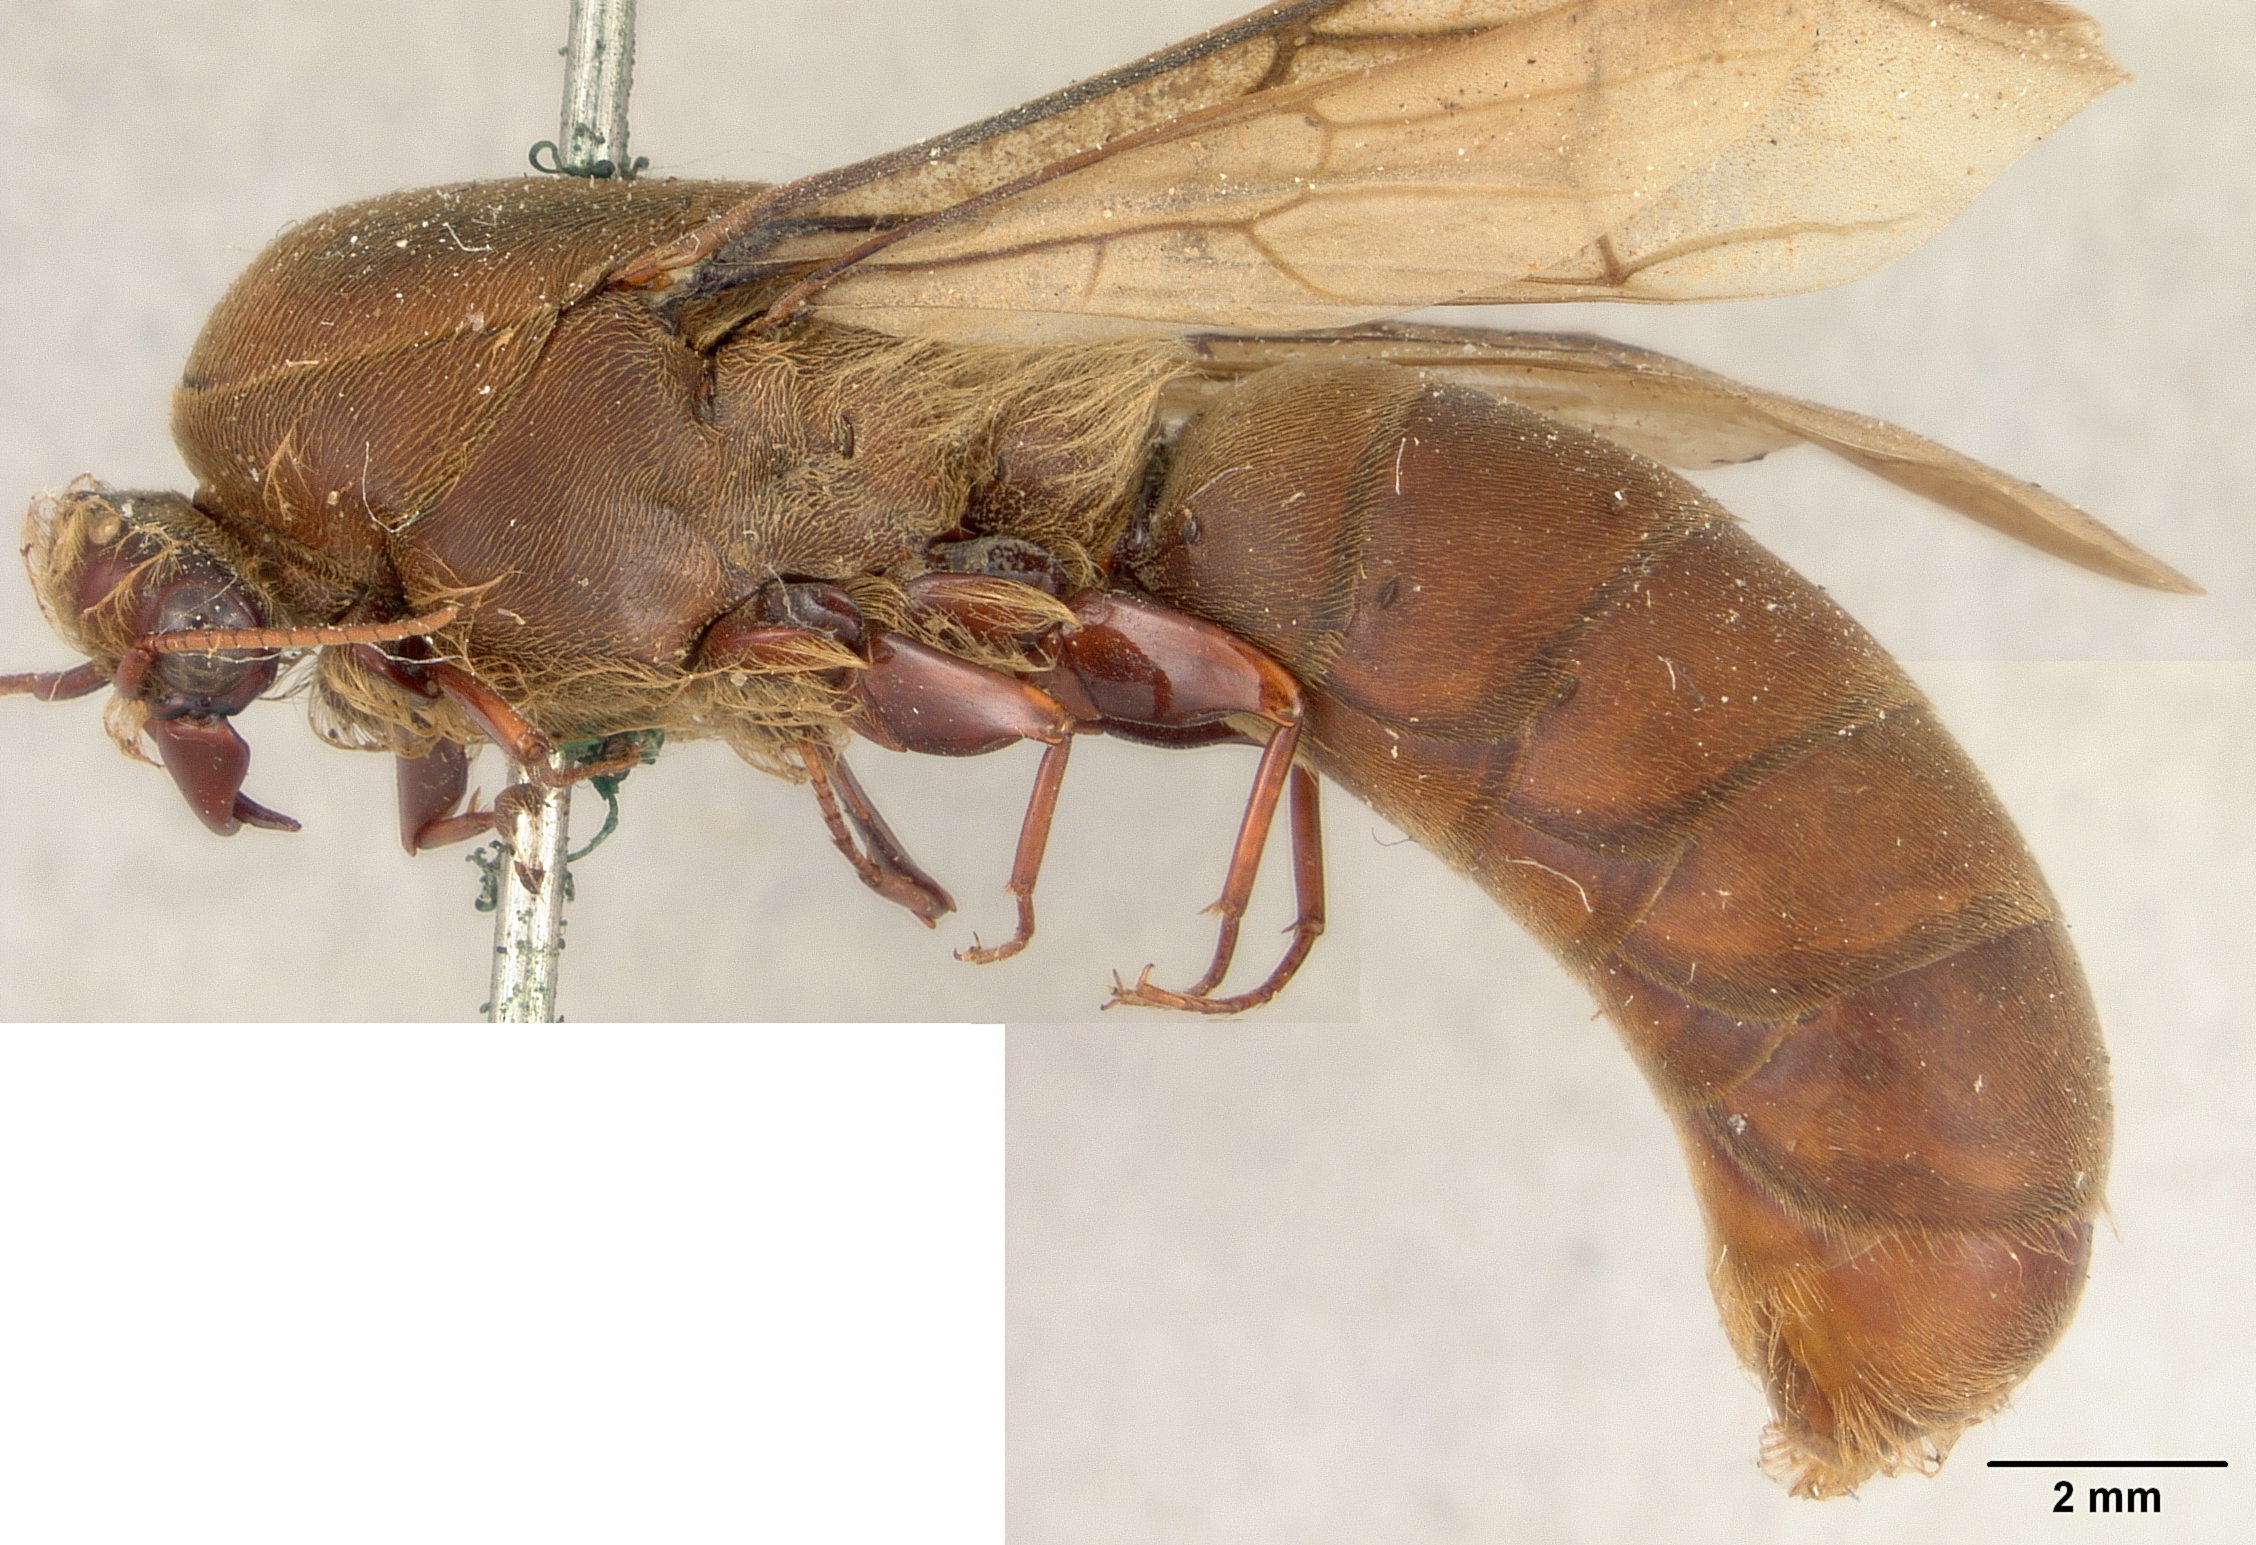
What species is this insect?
Dorylus moestus
